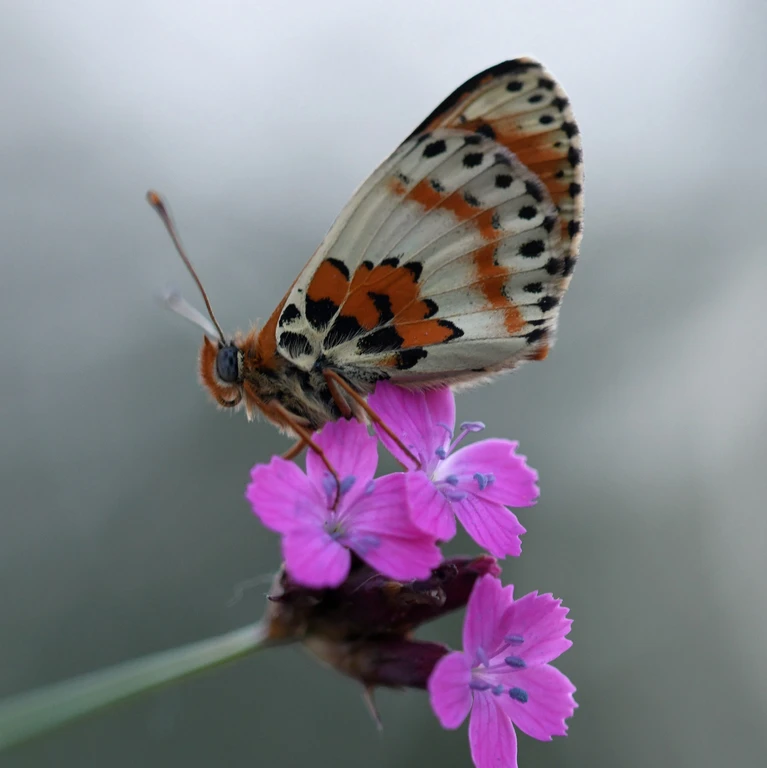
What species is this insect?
Melitaea didyma
